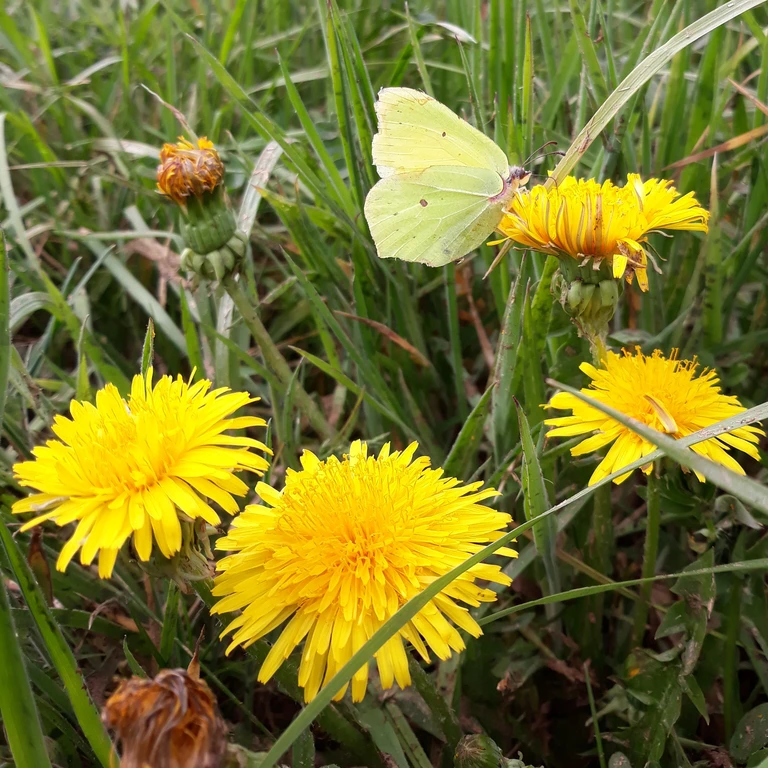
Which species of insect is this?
Gonepteryx rhamni
